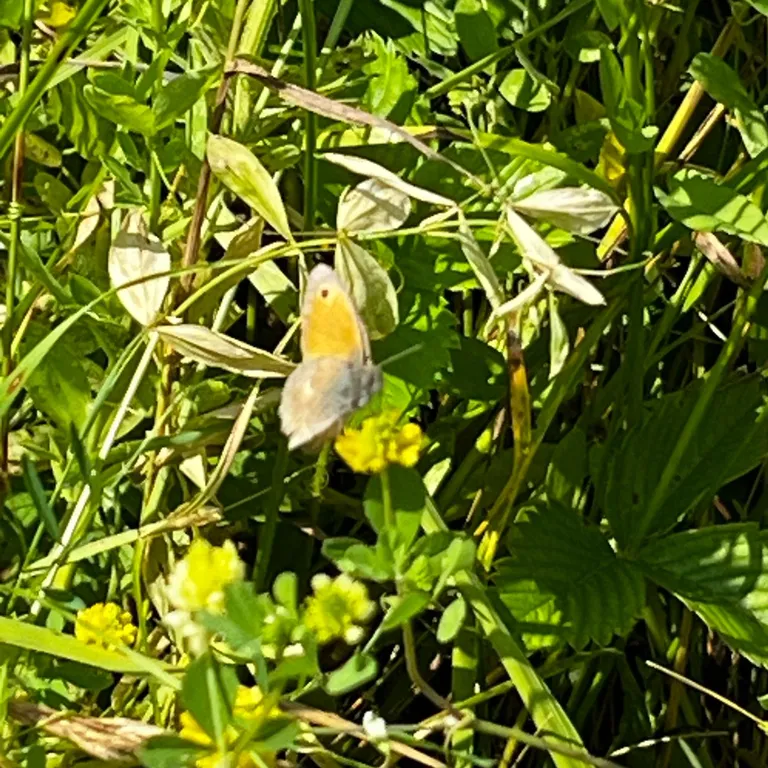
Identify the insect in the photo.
Coenonympha pamphilus
